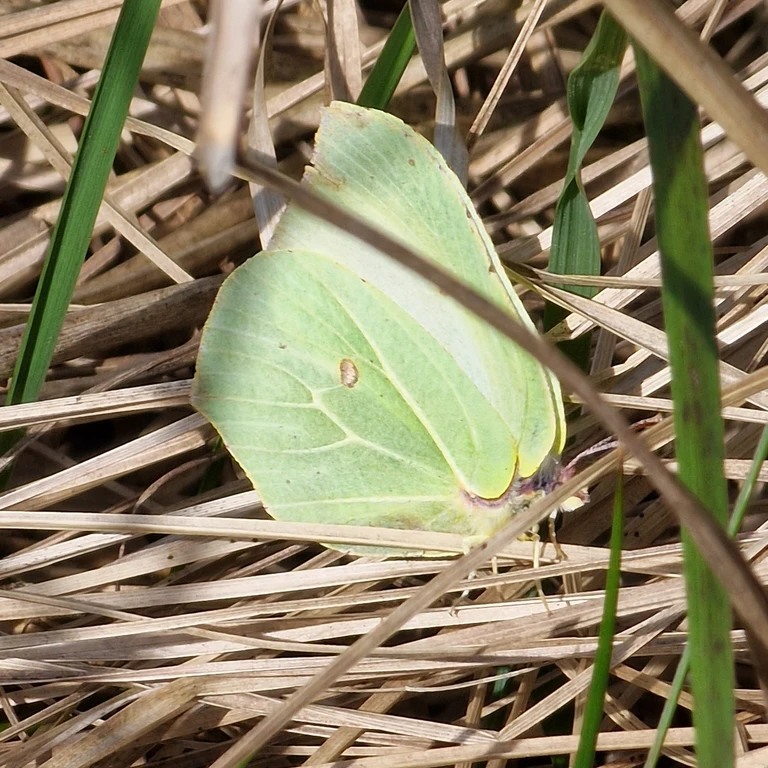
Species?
Gonepteryx rhamni
